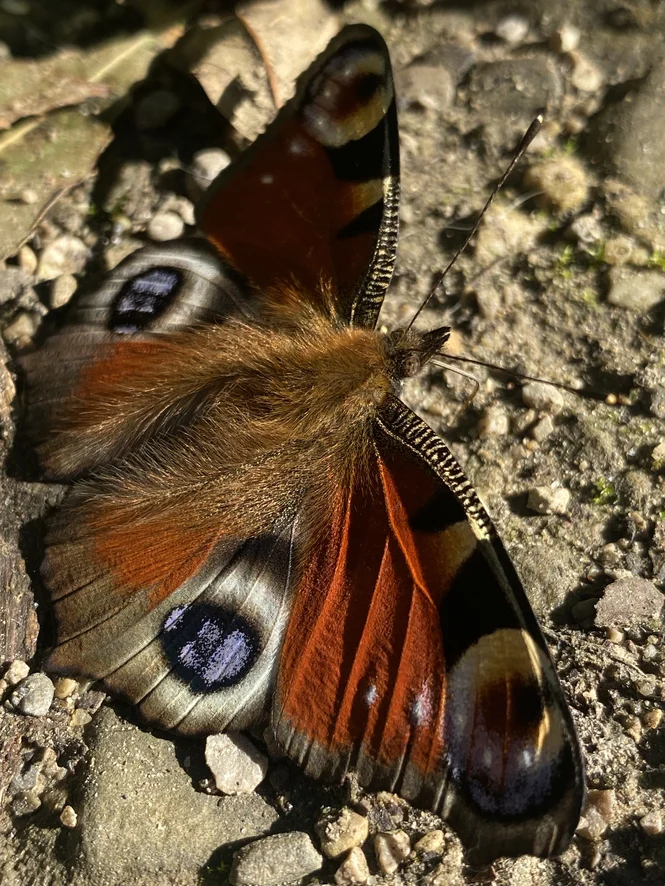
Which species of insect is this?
Aglais io
